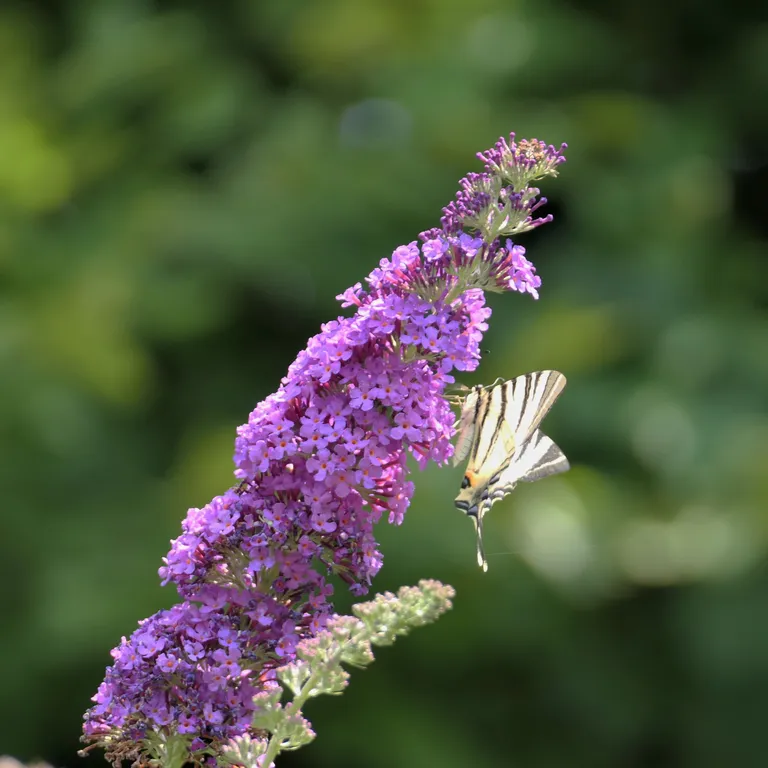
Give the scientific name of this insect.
Iphiclides podalirius
